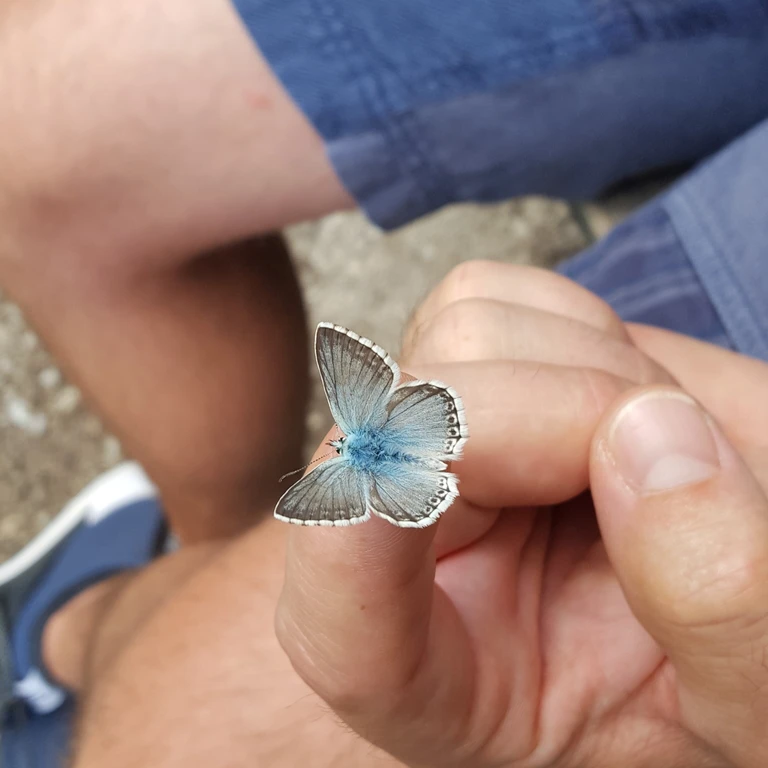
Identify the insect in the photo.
Lysandra coridon
